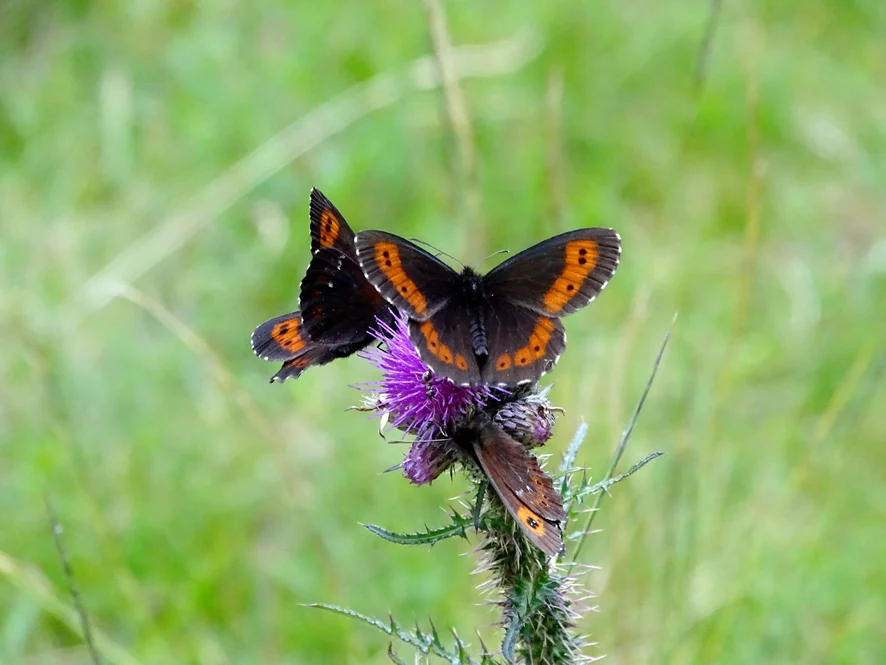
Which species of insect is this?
Erebia ligea
